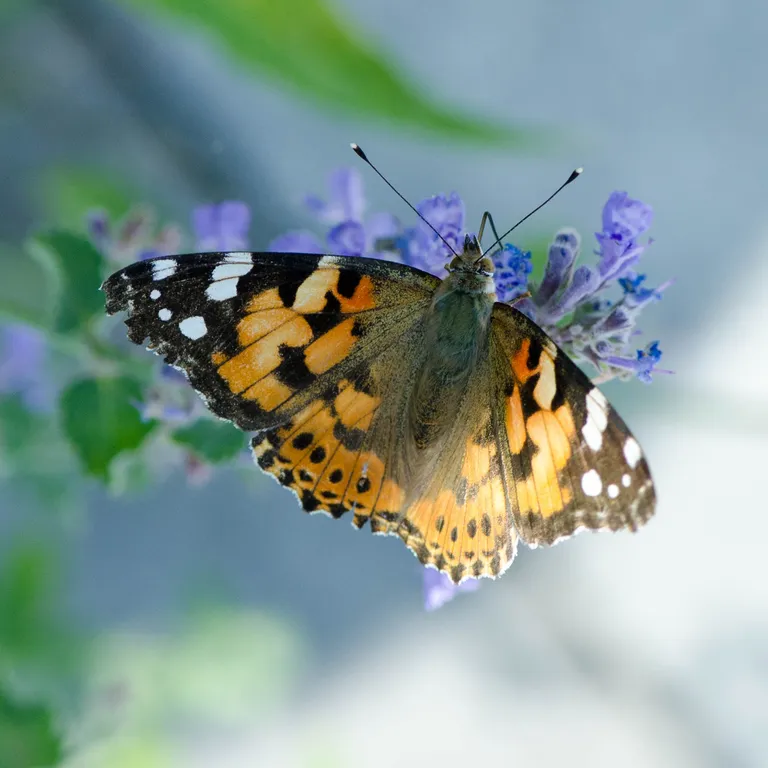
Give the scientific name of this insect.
Vanessa cardui
